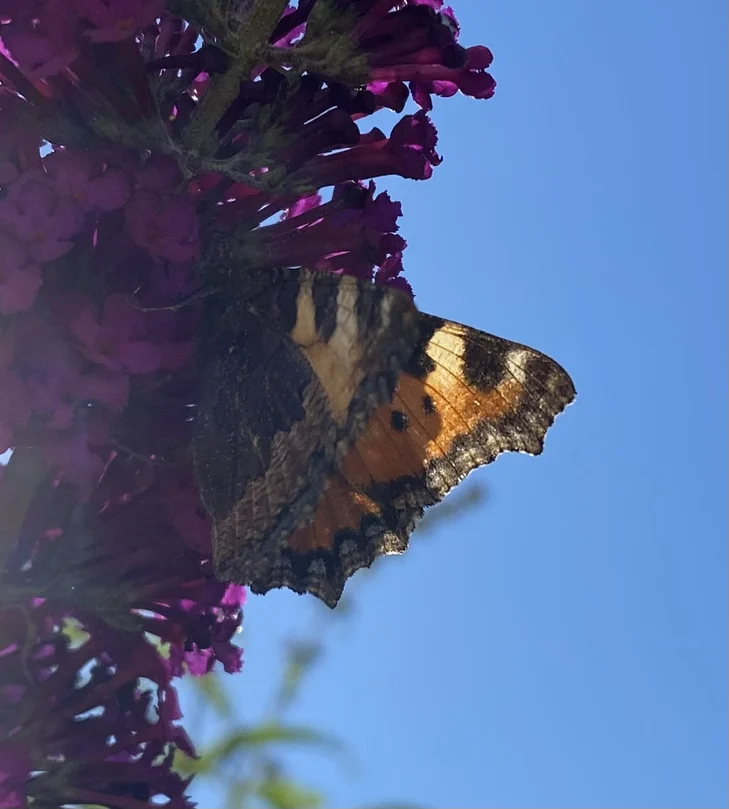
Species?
Aglais urticae
